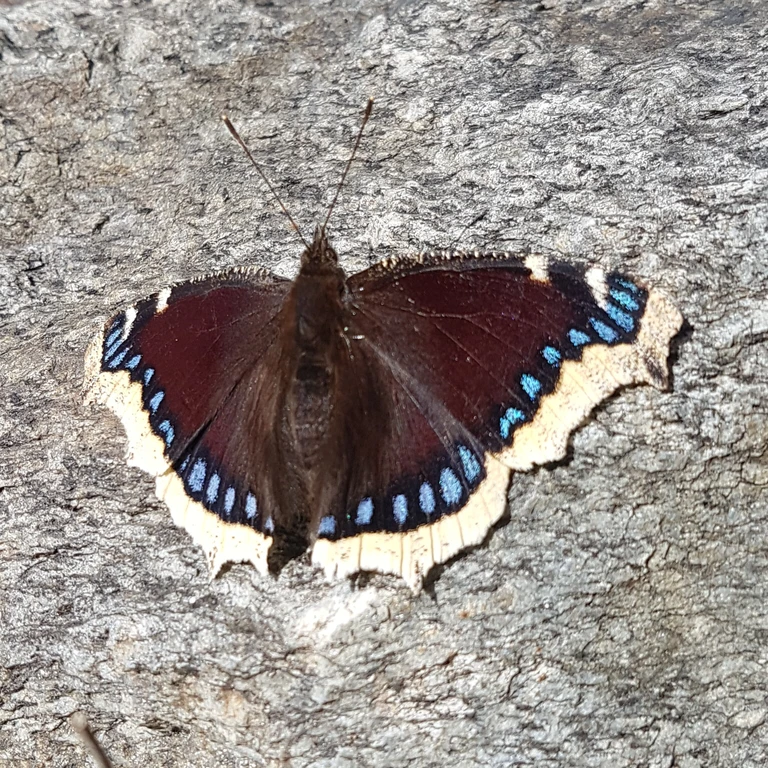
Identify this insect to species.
Nymphalis antiopa
